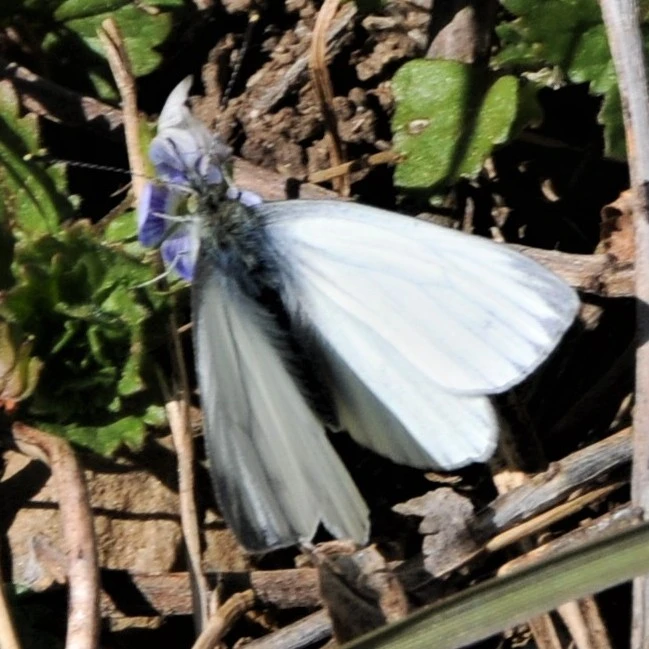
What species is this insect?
Pieris napi
